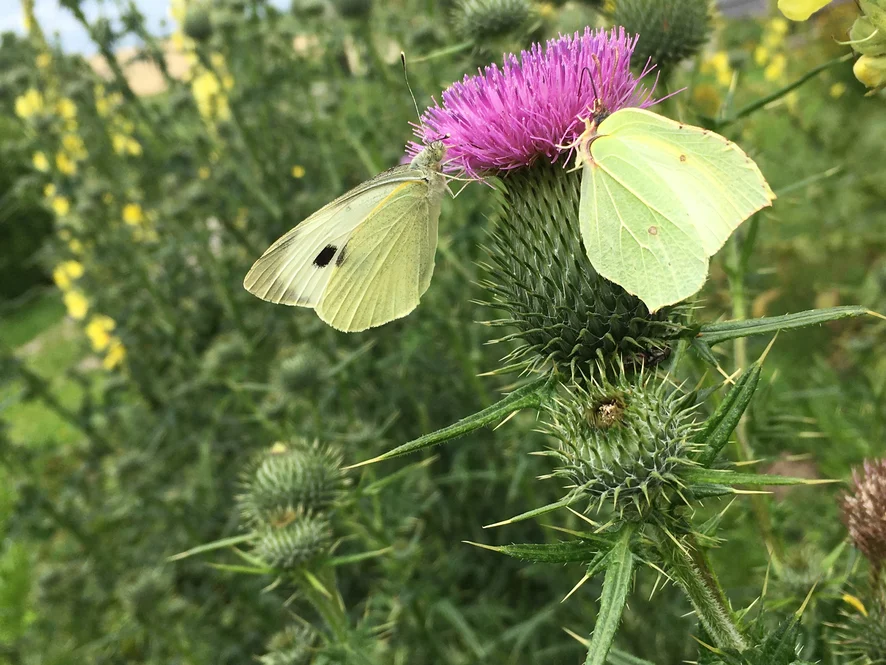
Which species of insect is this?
Gonepteryx rhamni
